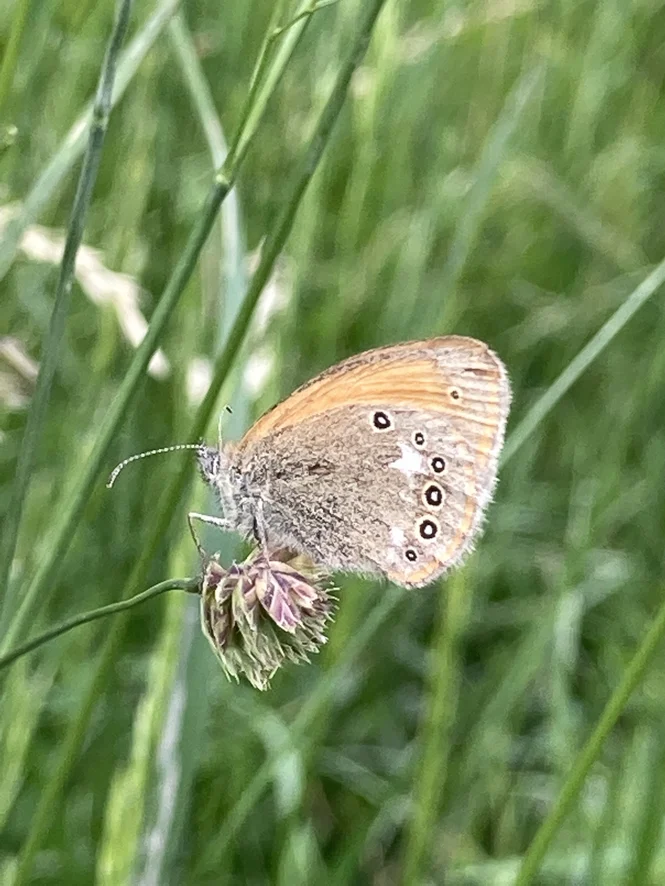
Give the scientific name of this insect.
Coenonympha glycerion (also Coenonympha iphis)
